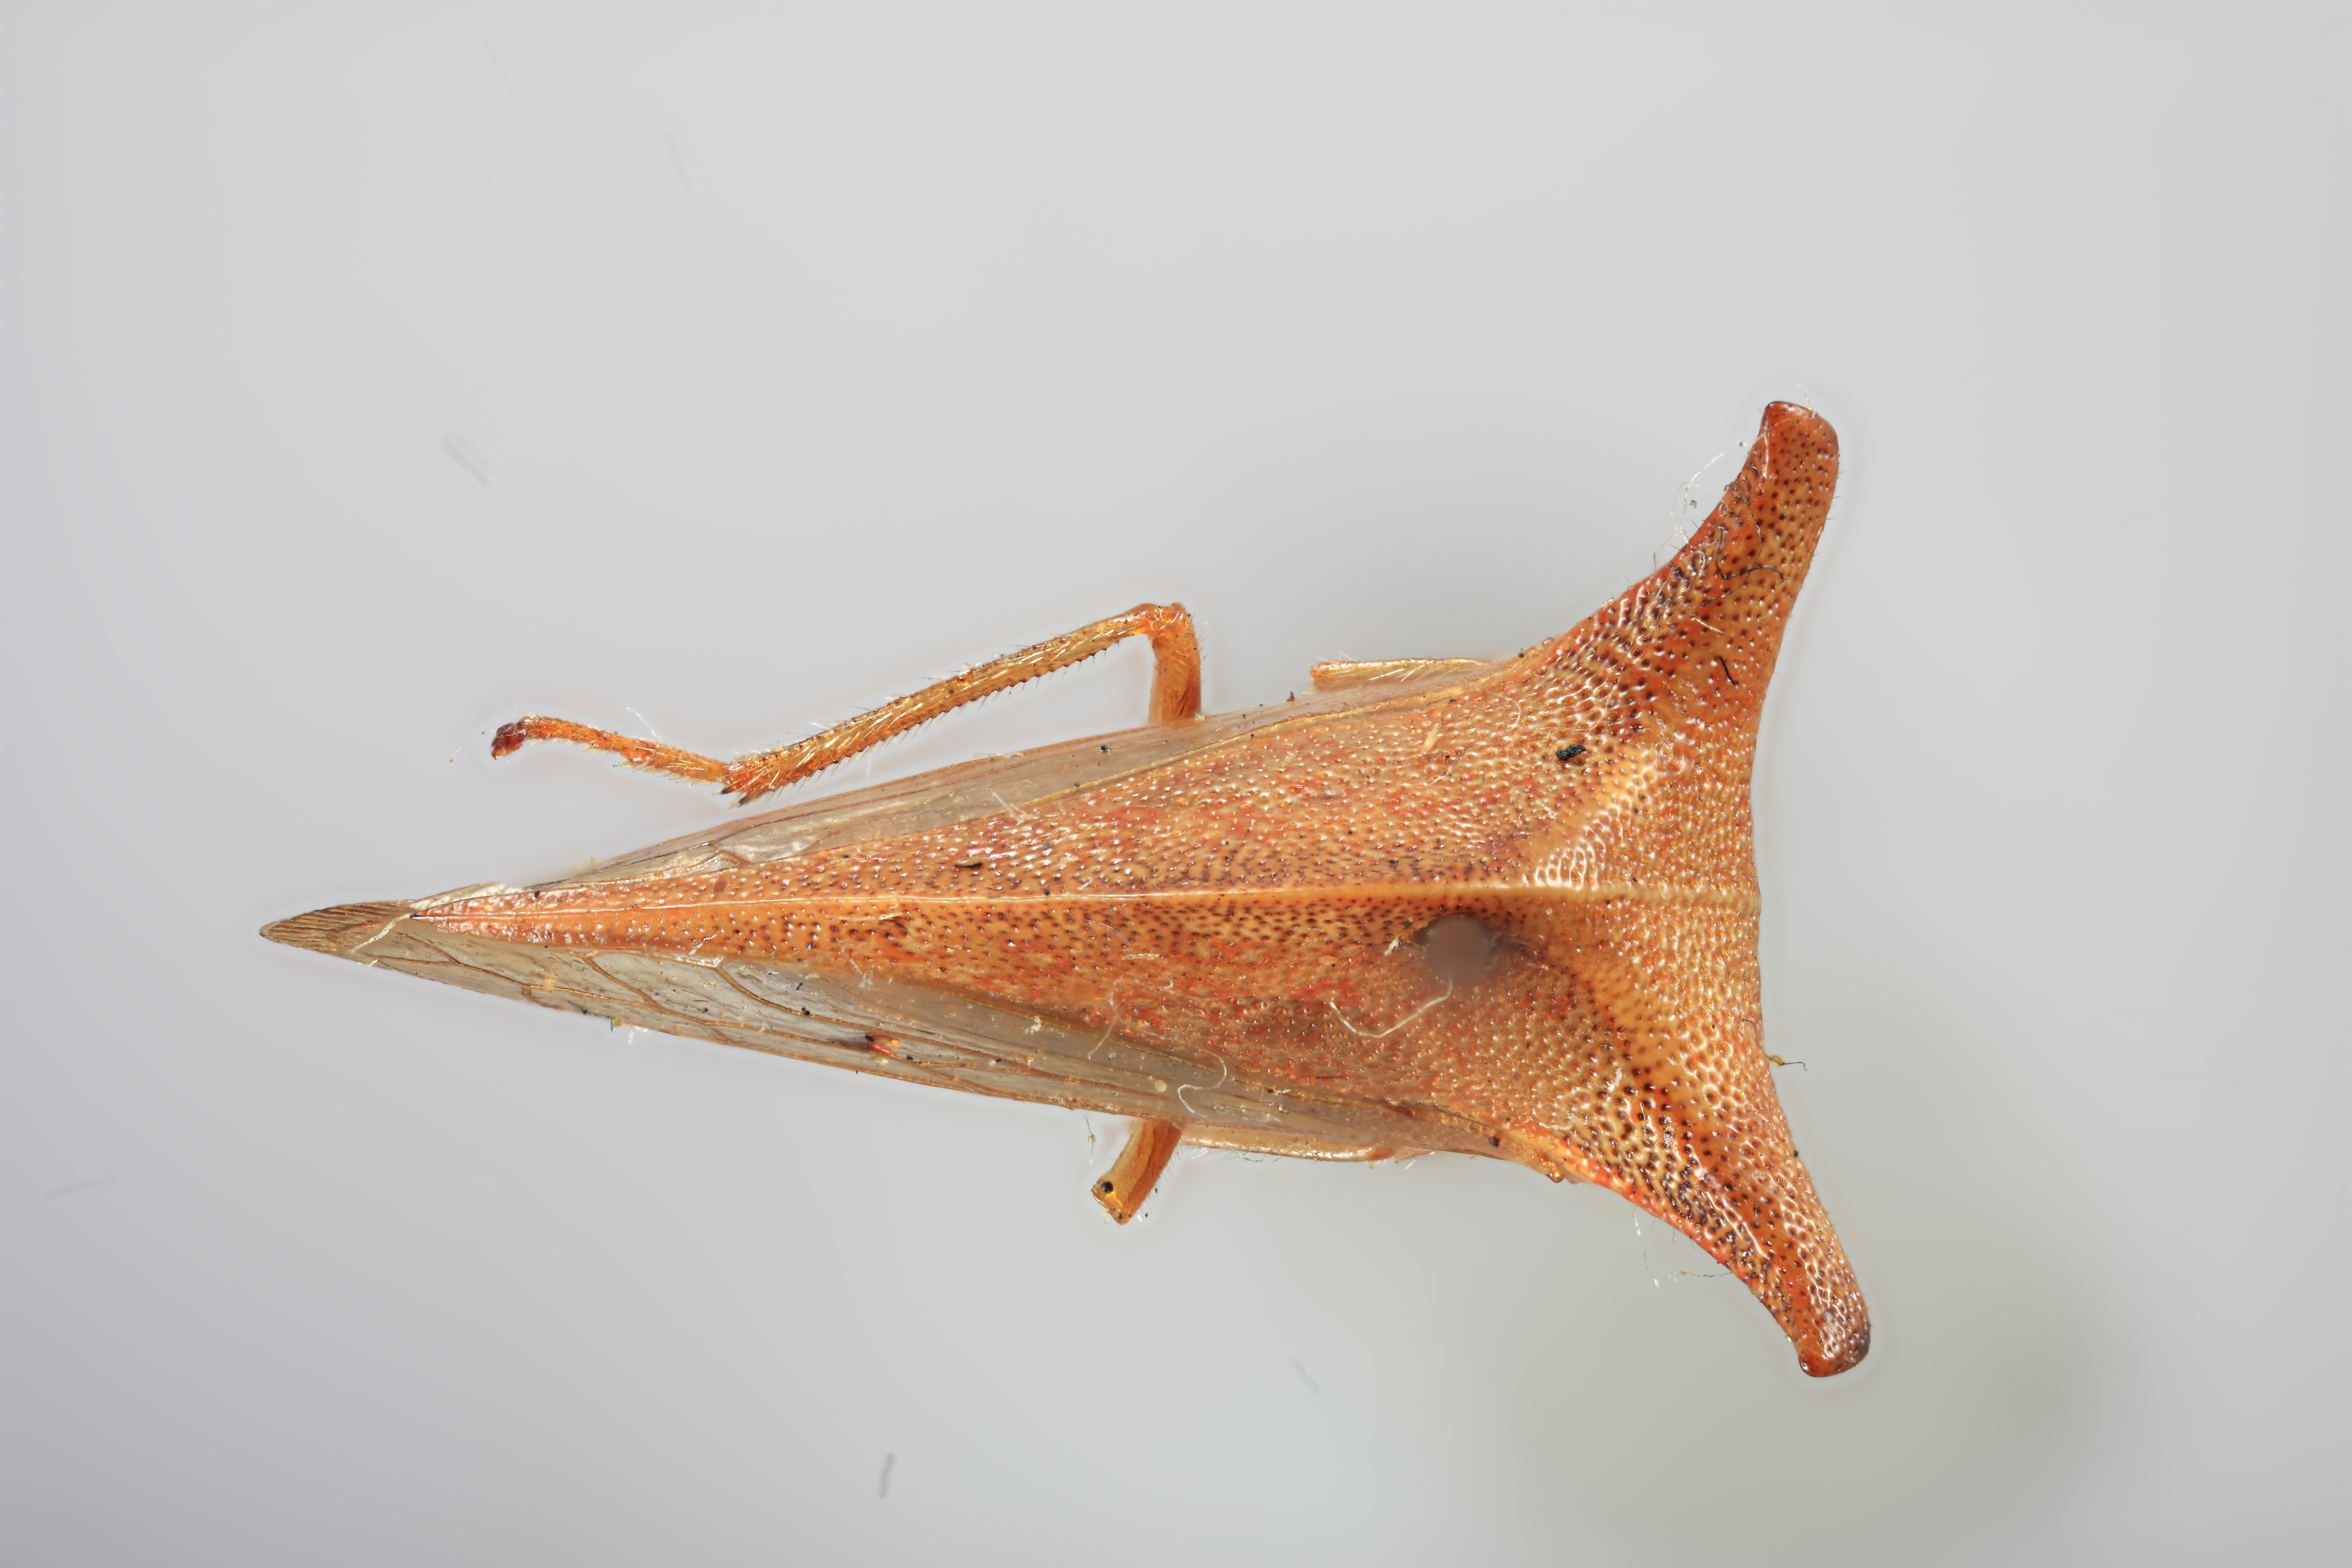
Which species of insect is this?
Ceresa mexicana
